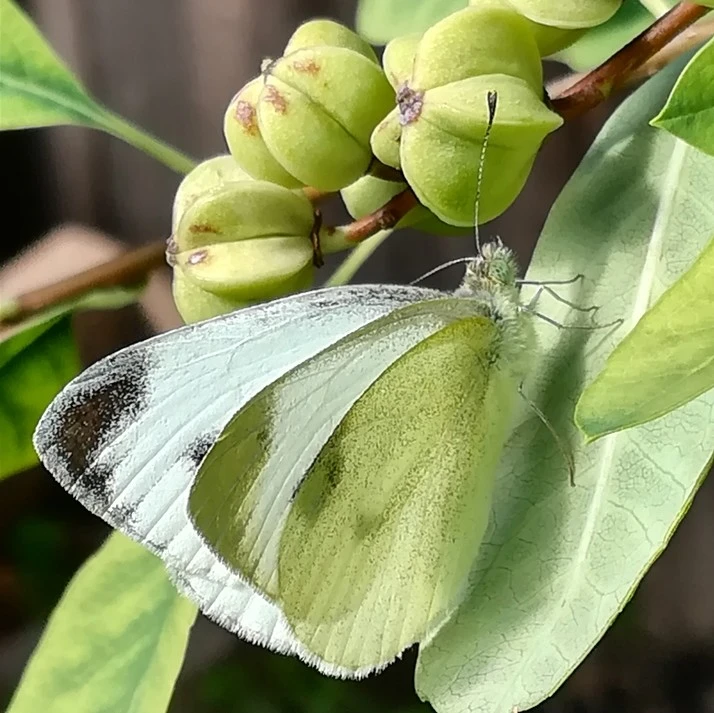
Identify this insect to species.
Pieris mannii
